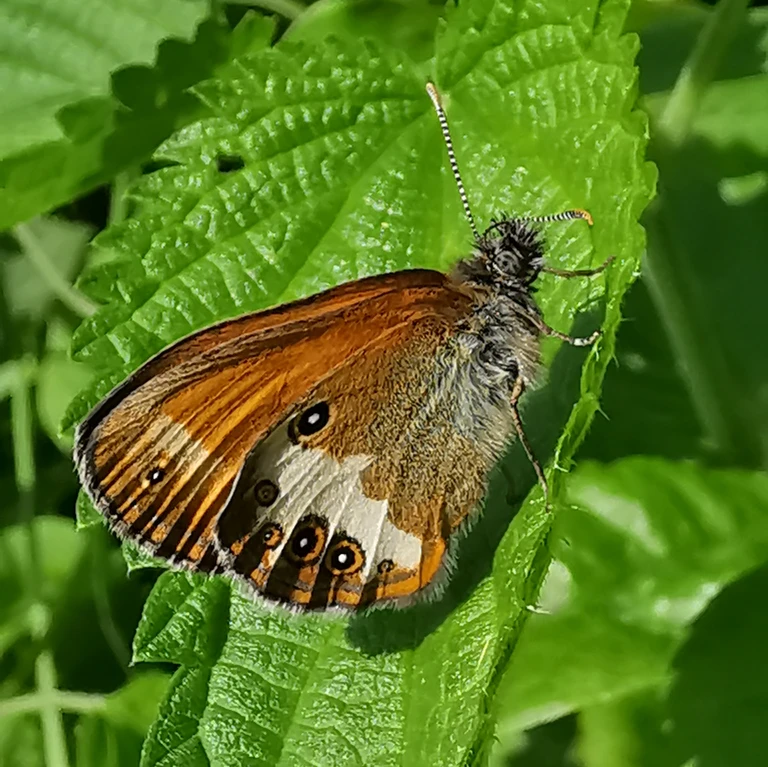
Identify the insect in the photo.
Coenonympha arcania
